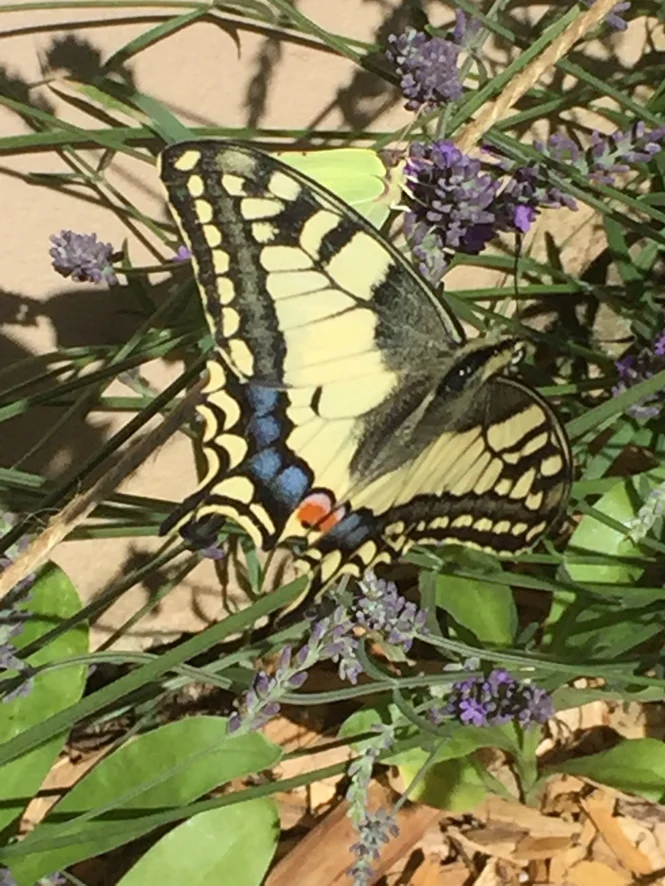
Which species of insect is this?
Papilio machaon
